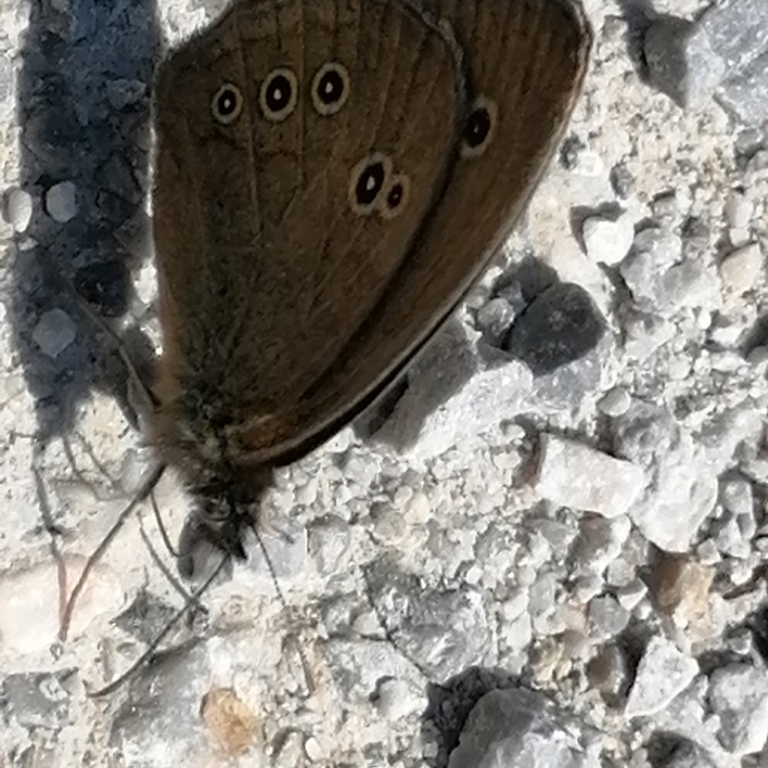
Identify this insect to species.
Aphantopus hyperantus
